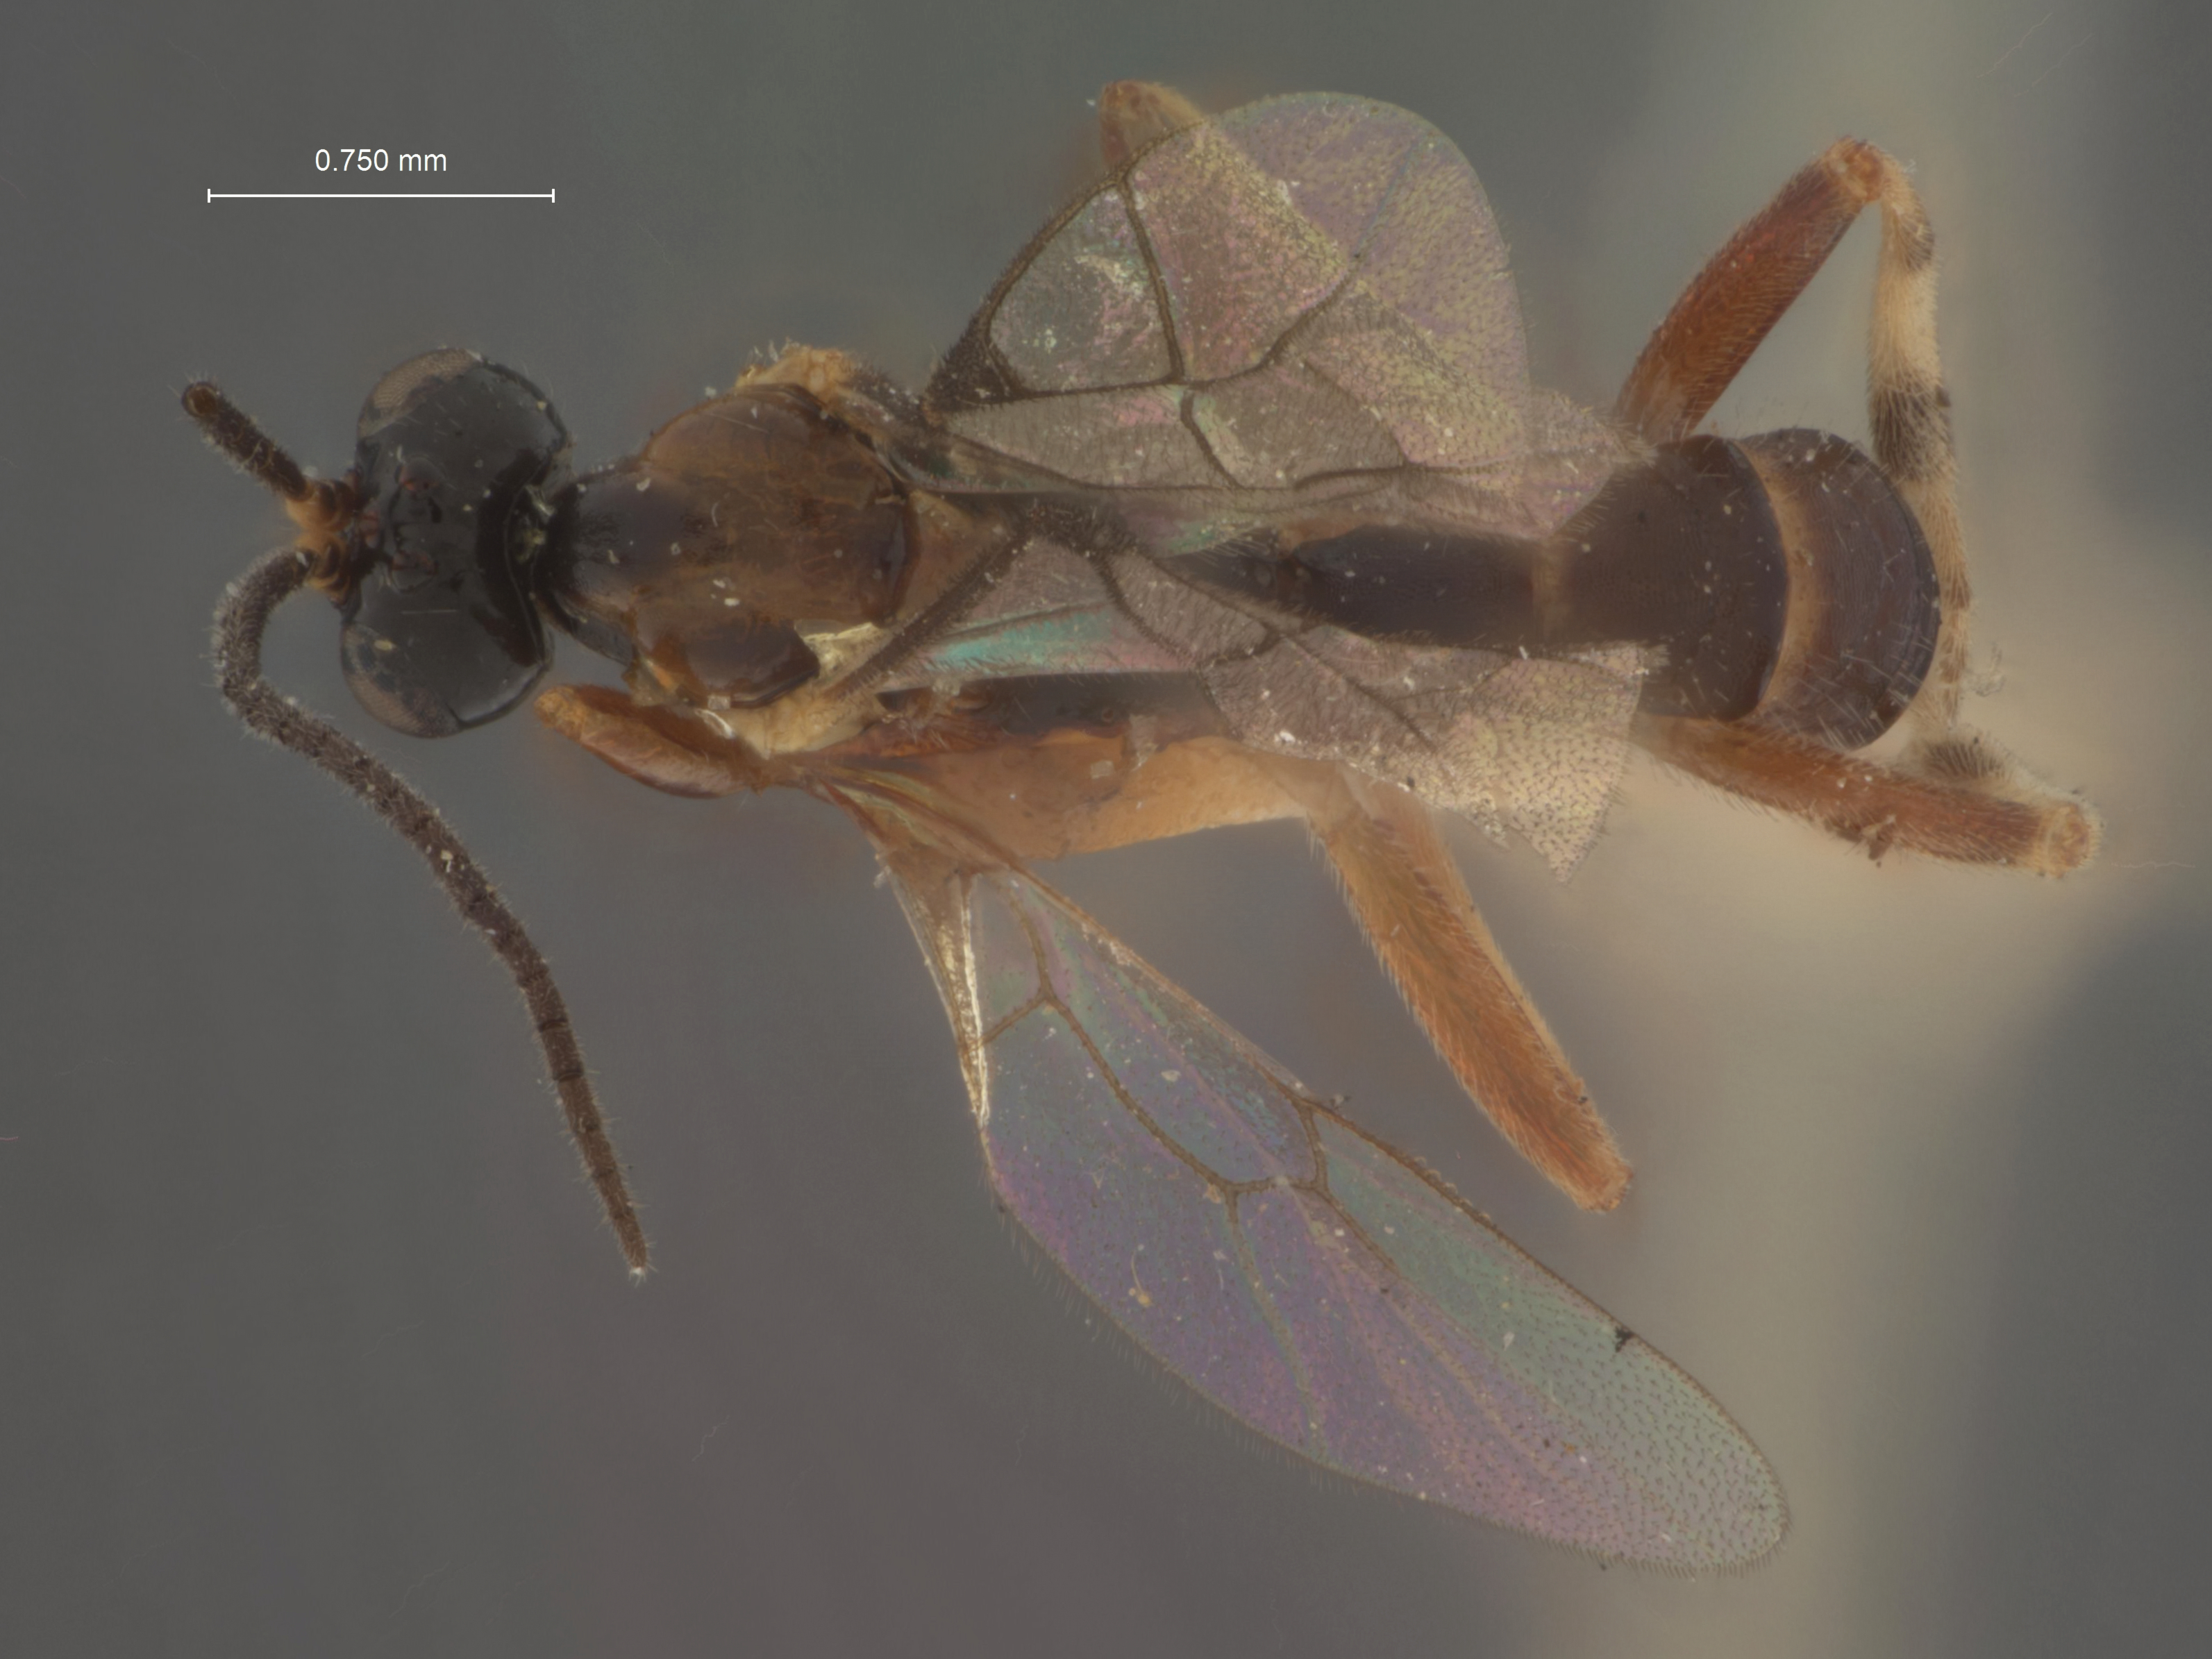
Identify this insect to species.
Polysphincta crosbyi
